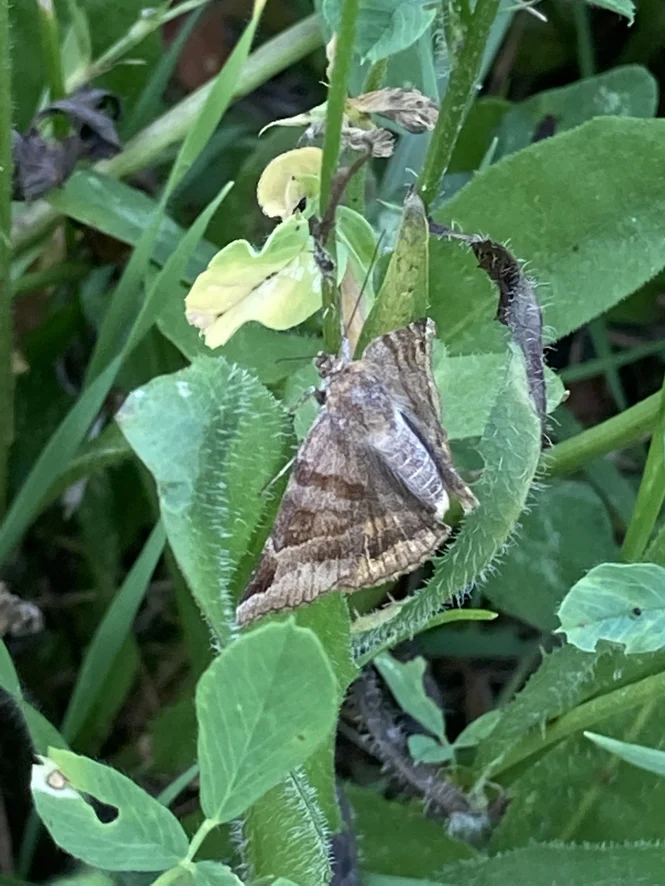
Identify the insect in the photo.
Euclidia glyphica
